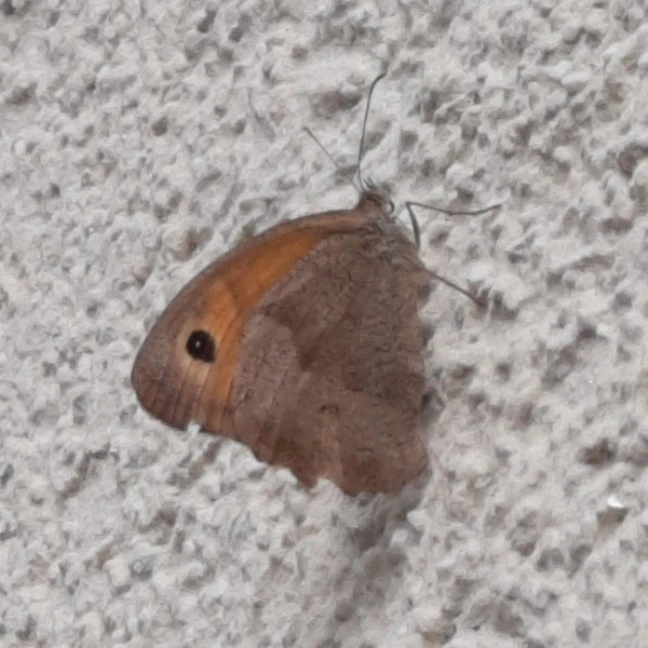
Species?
Maniola jurtina
